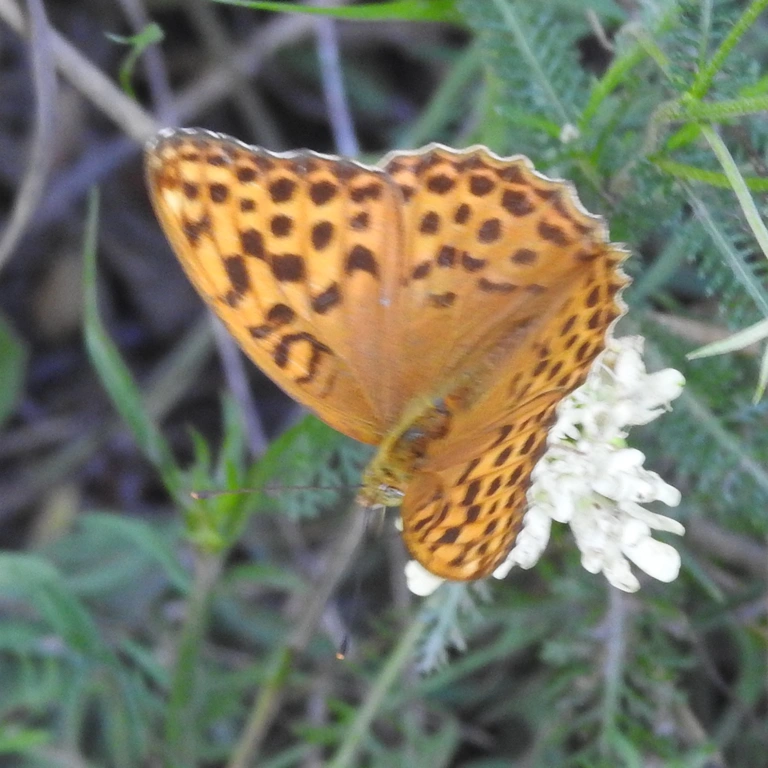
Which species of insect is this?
Argynnis paphia
